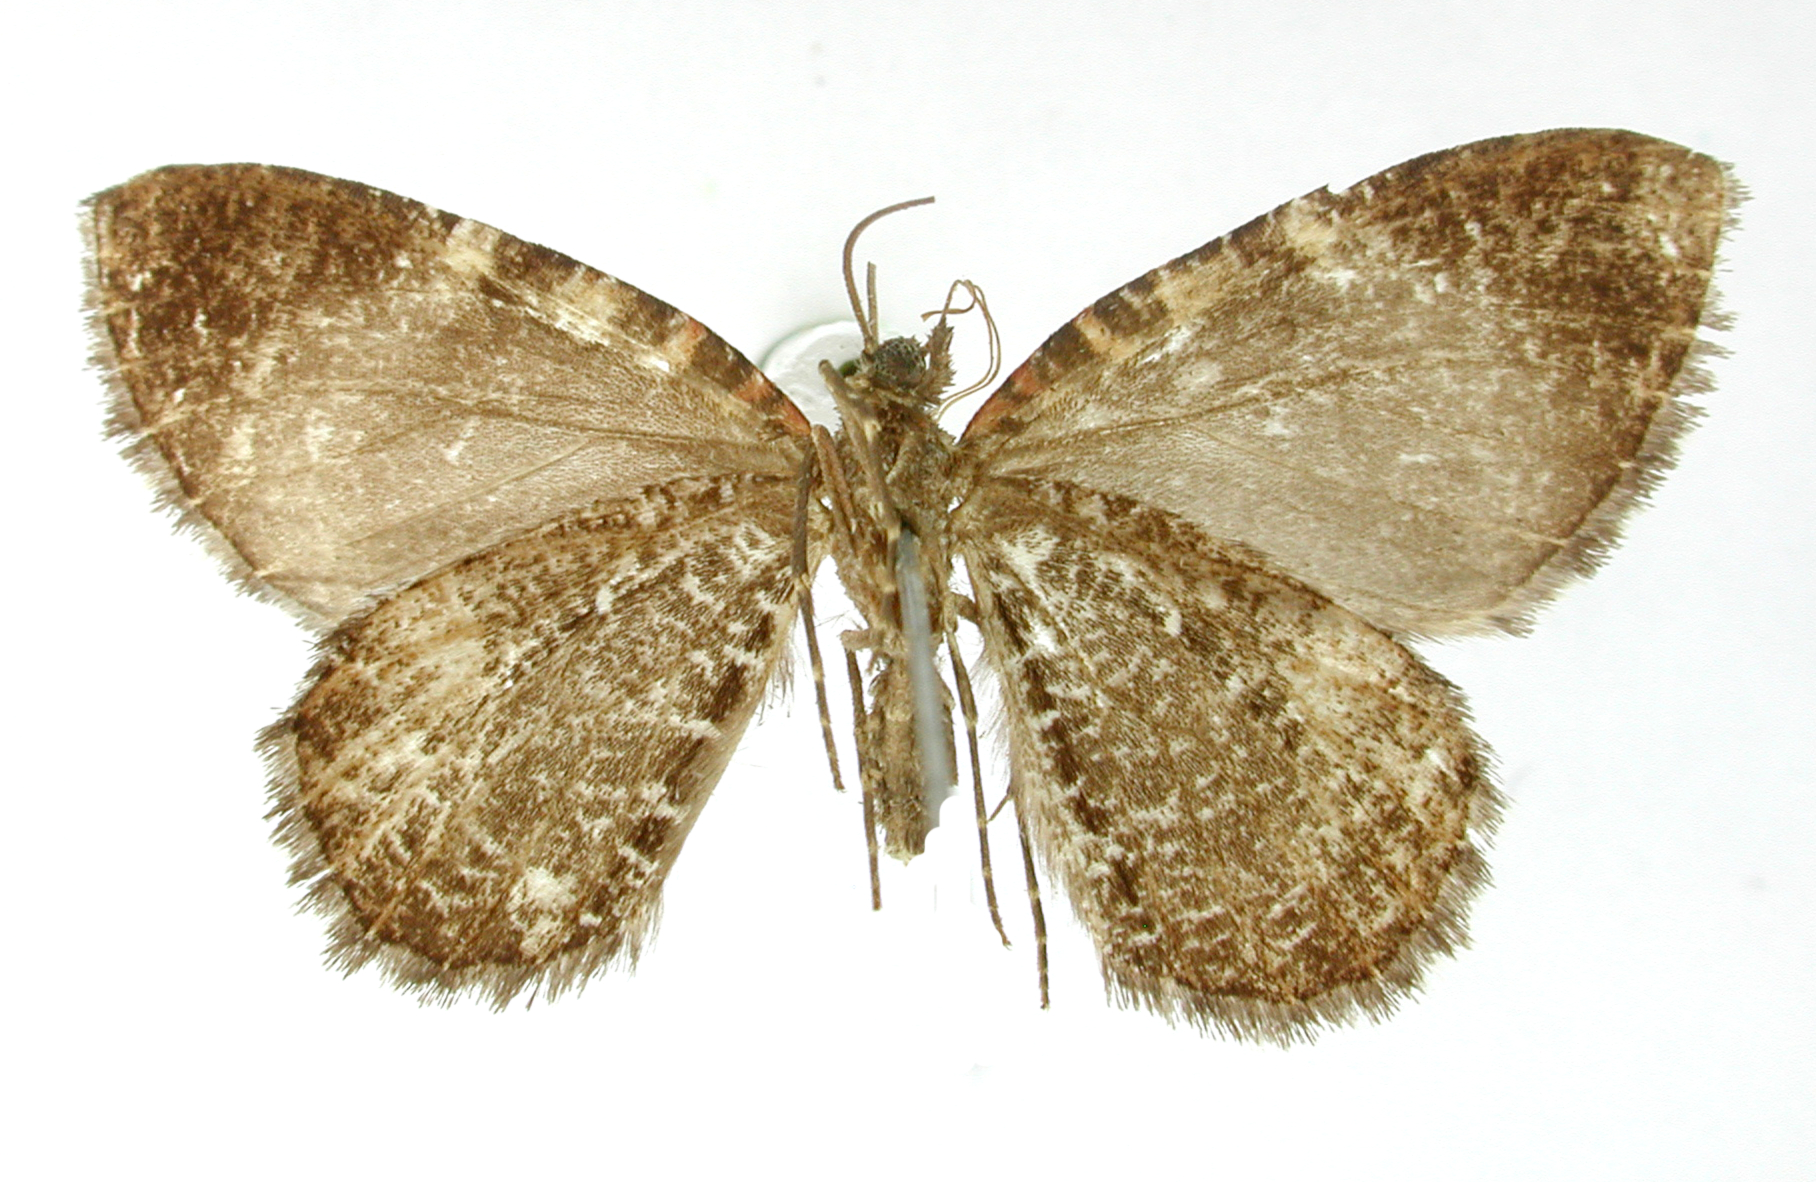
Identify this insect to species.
Callipia costinotata
